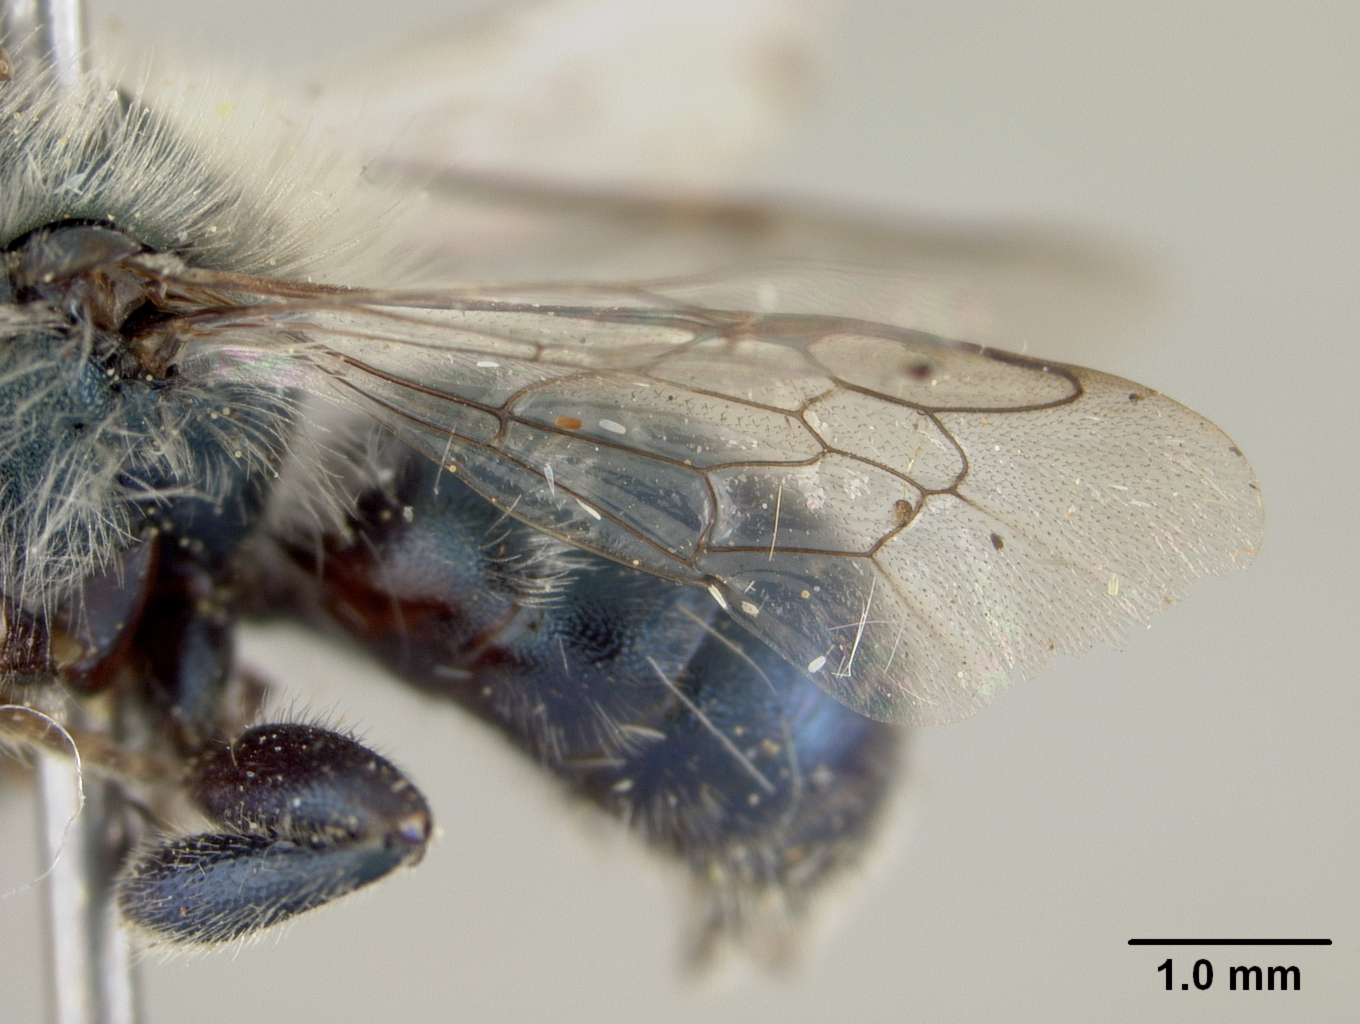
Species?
Osmia ramaleyi
